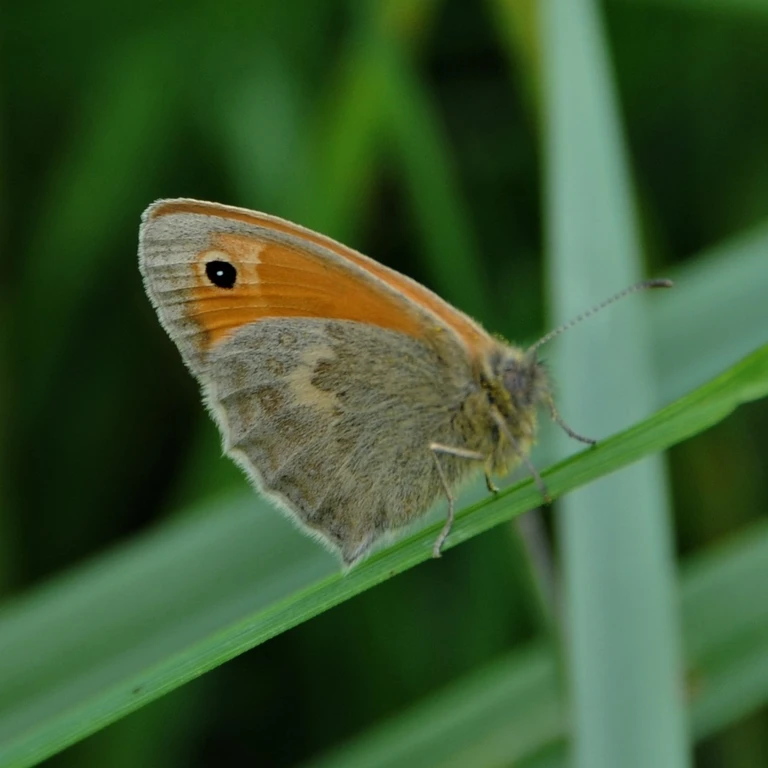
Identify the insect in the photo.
Coenonympha pamphilus
